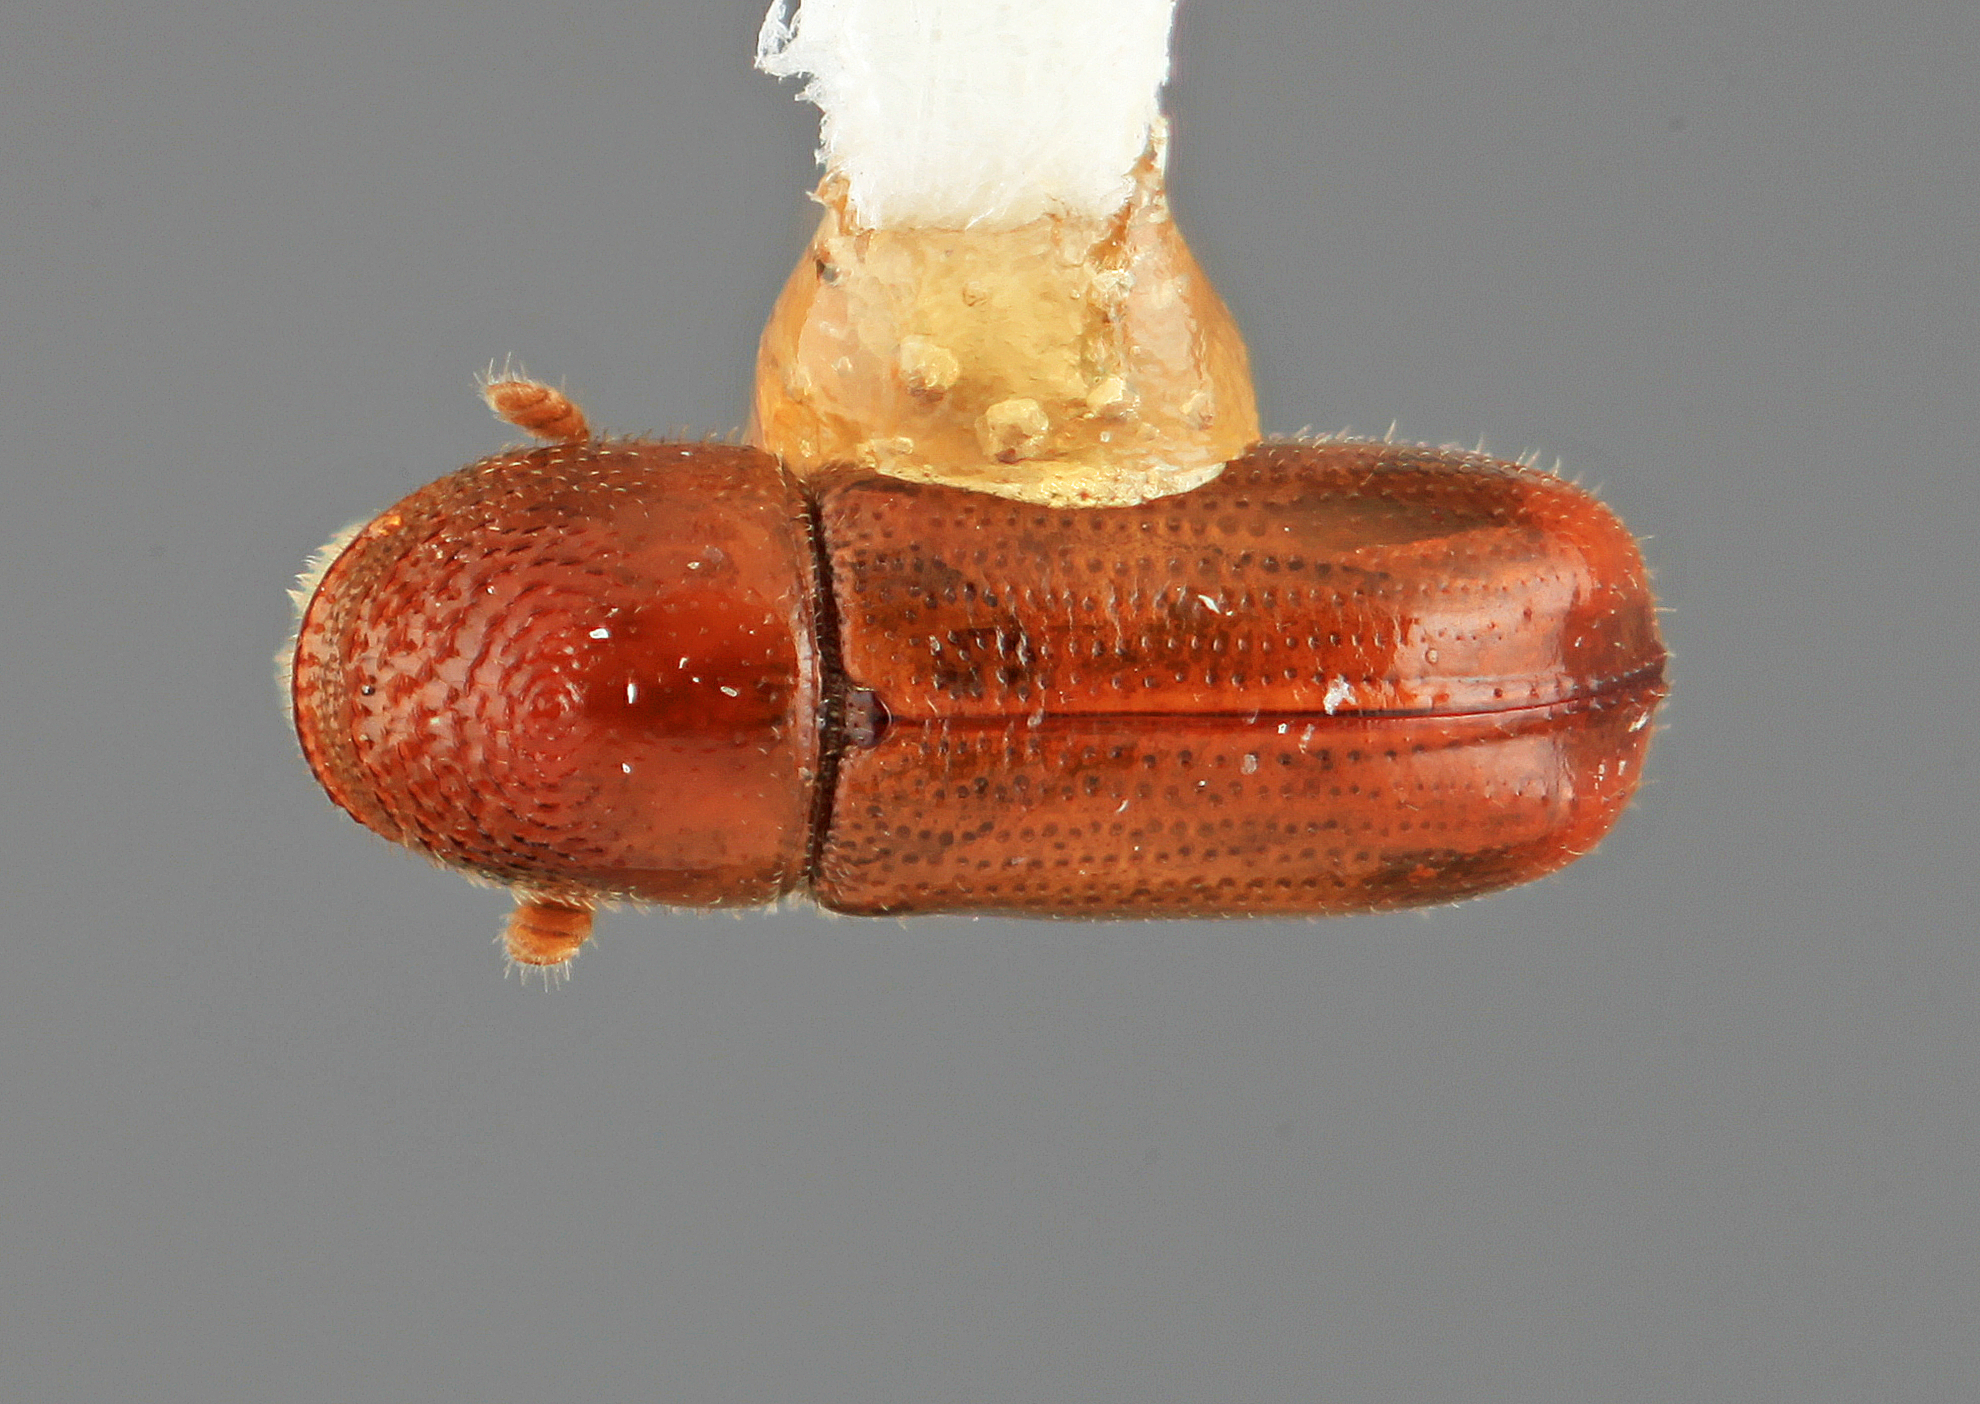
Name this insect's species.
Pityophthorus limatus
